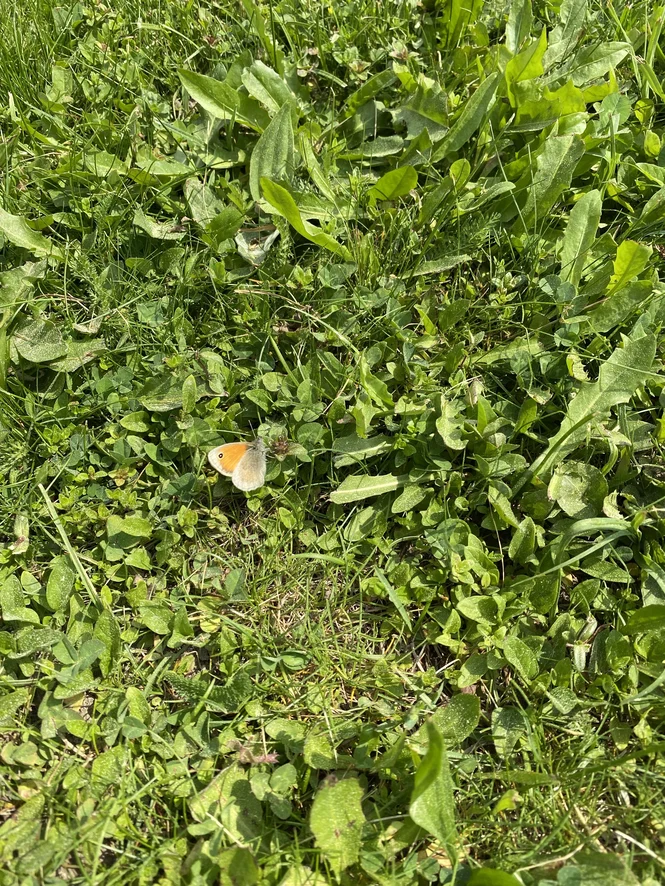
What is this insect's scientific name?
Coenonympha pamphilus
